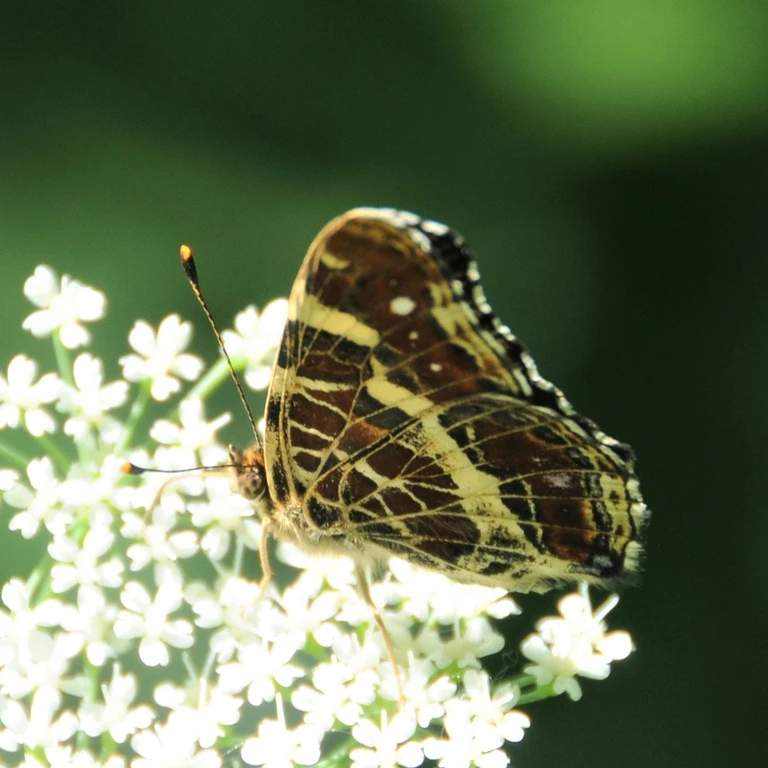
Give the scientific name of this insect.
Araschnia levana
